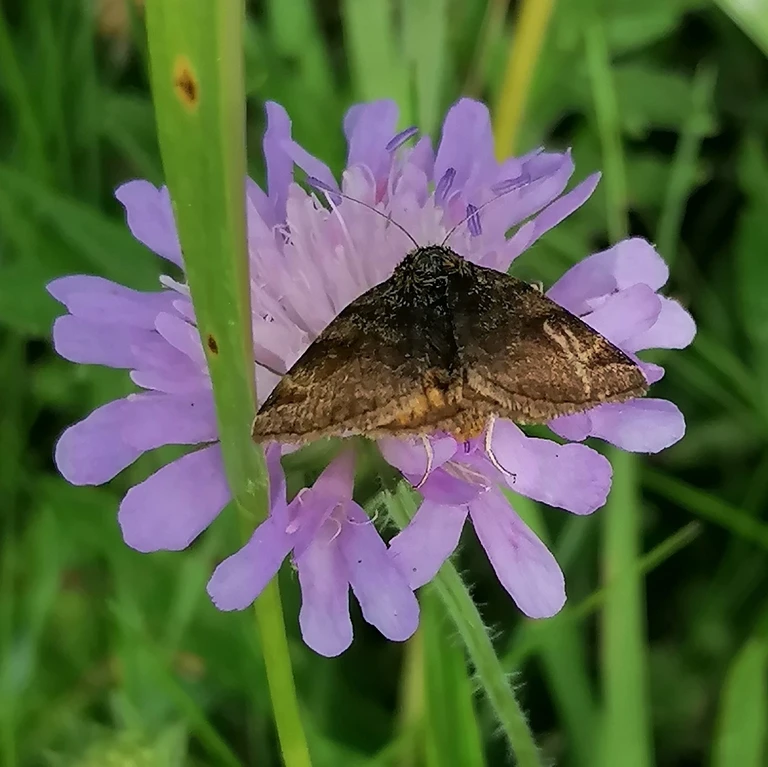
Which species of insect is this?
Euclidia glyphica
